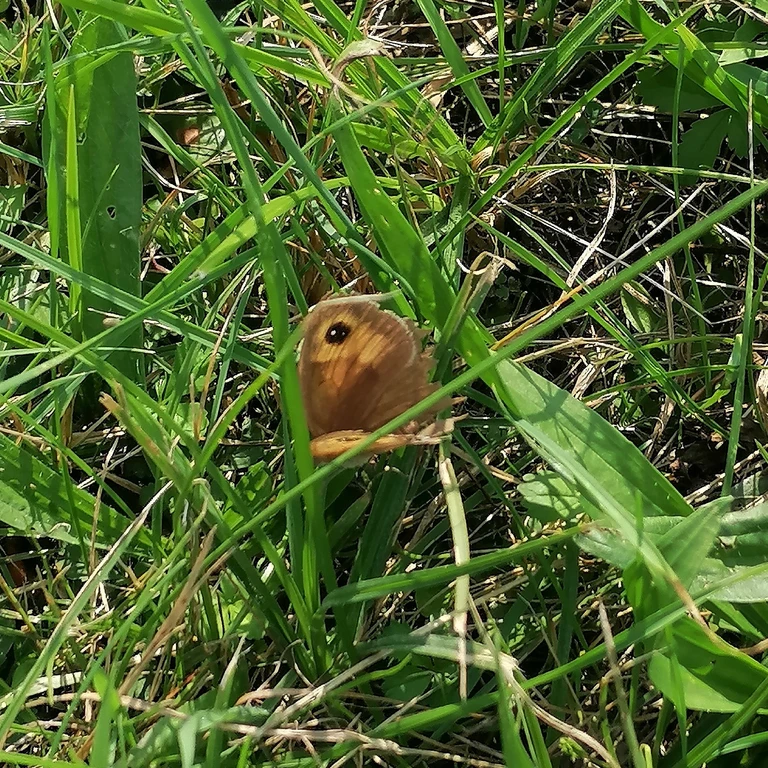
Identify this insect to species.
Maniola jurtina
